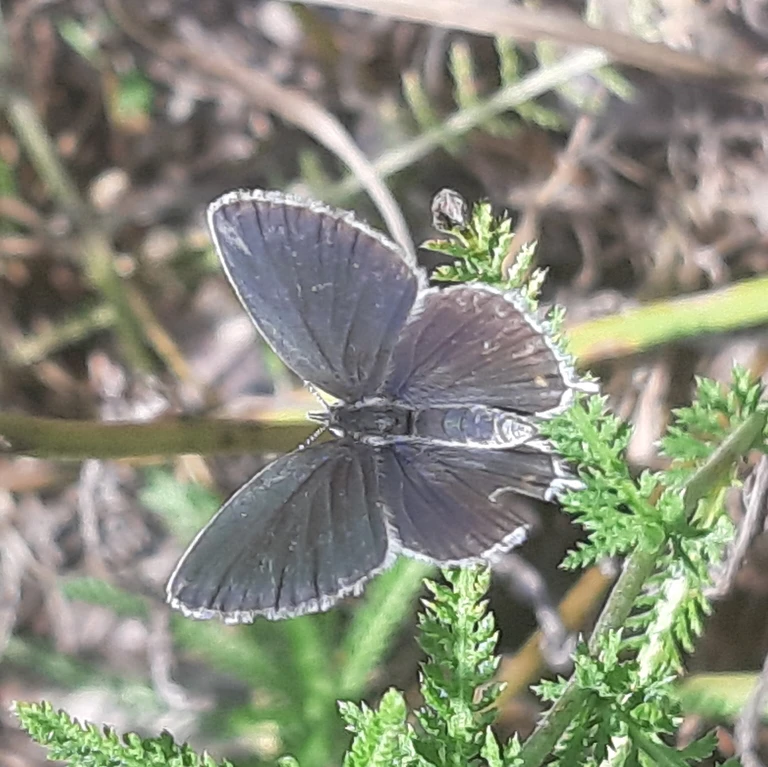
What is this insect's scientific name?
Cupido argiades (also Elkalyce argiades)
